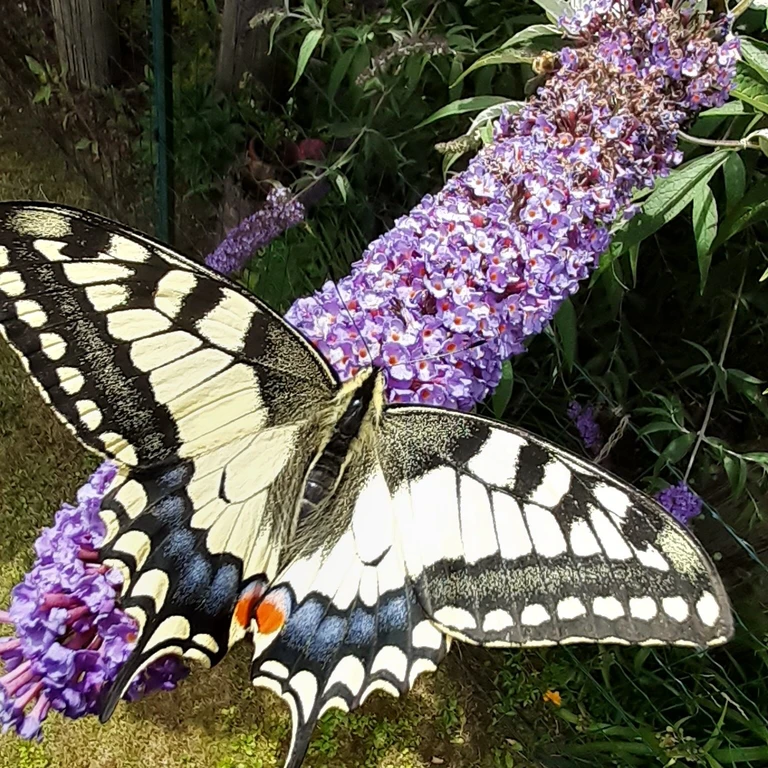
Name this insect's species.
Papilio machaon
